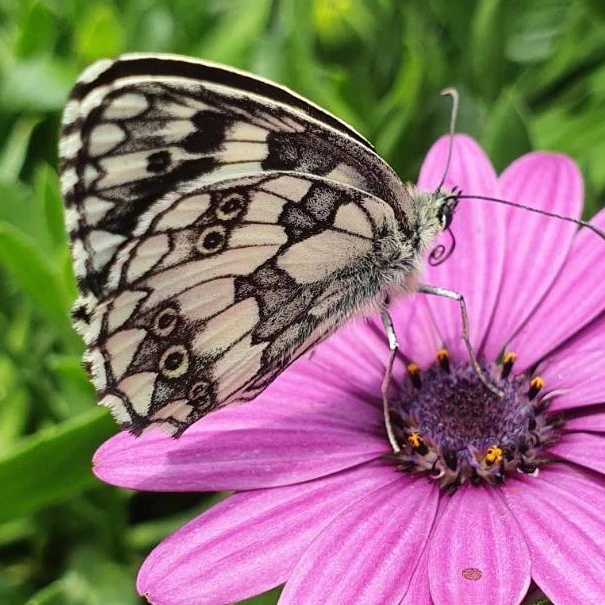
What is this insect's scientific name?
Melanargia galathea
